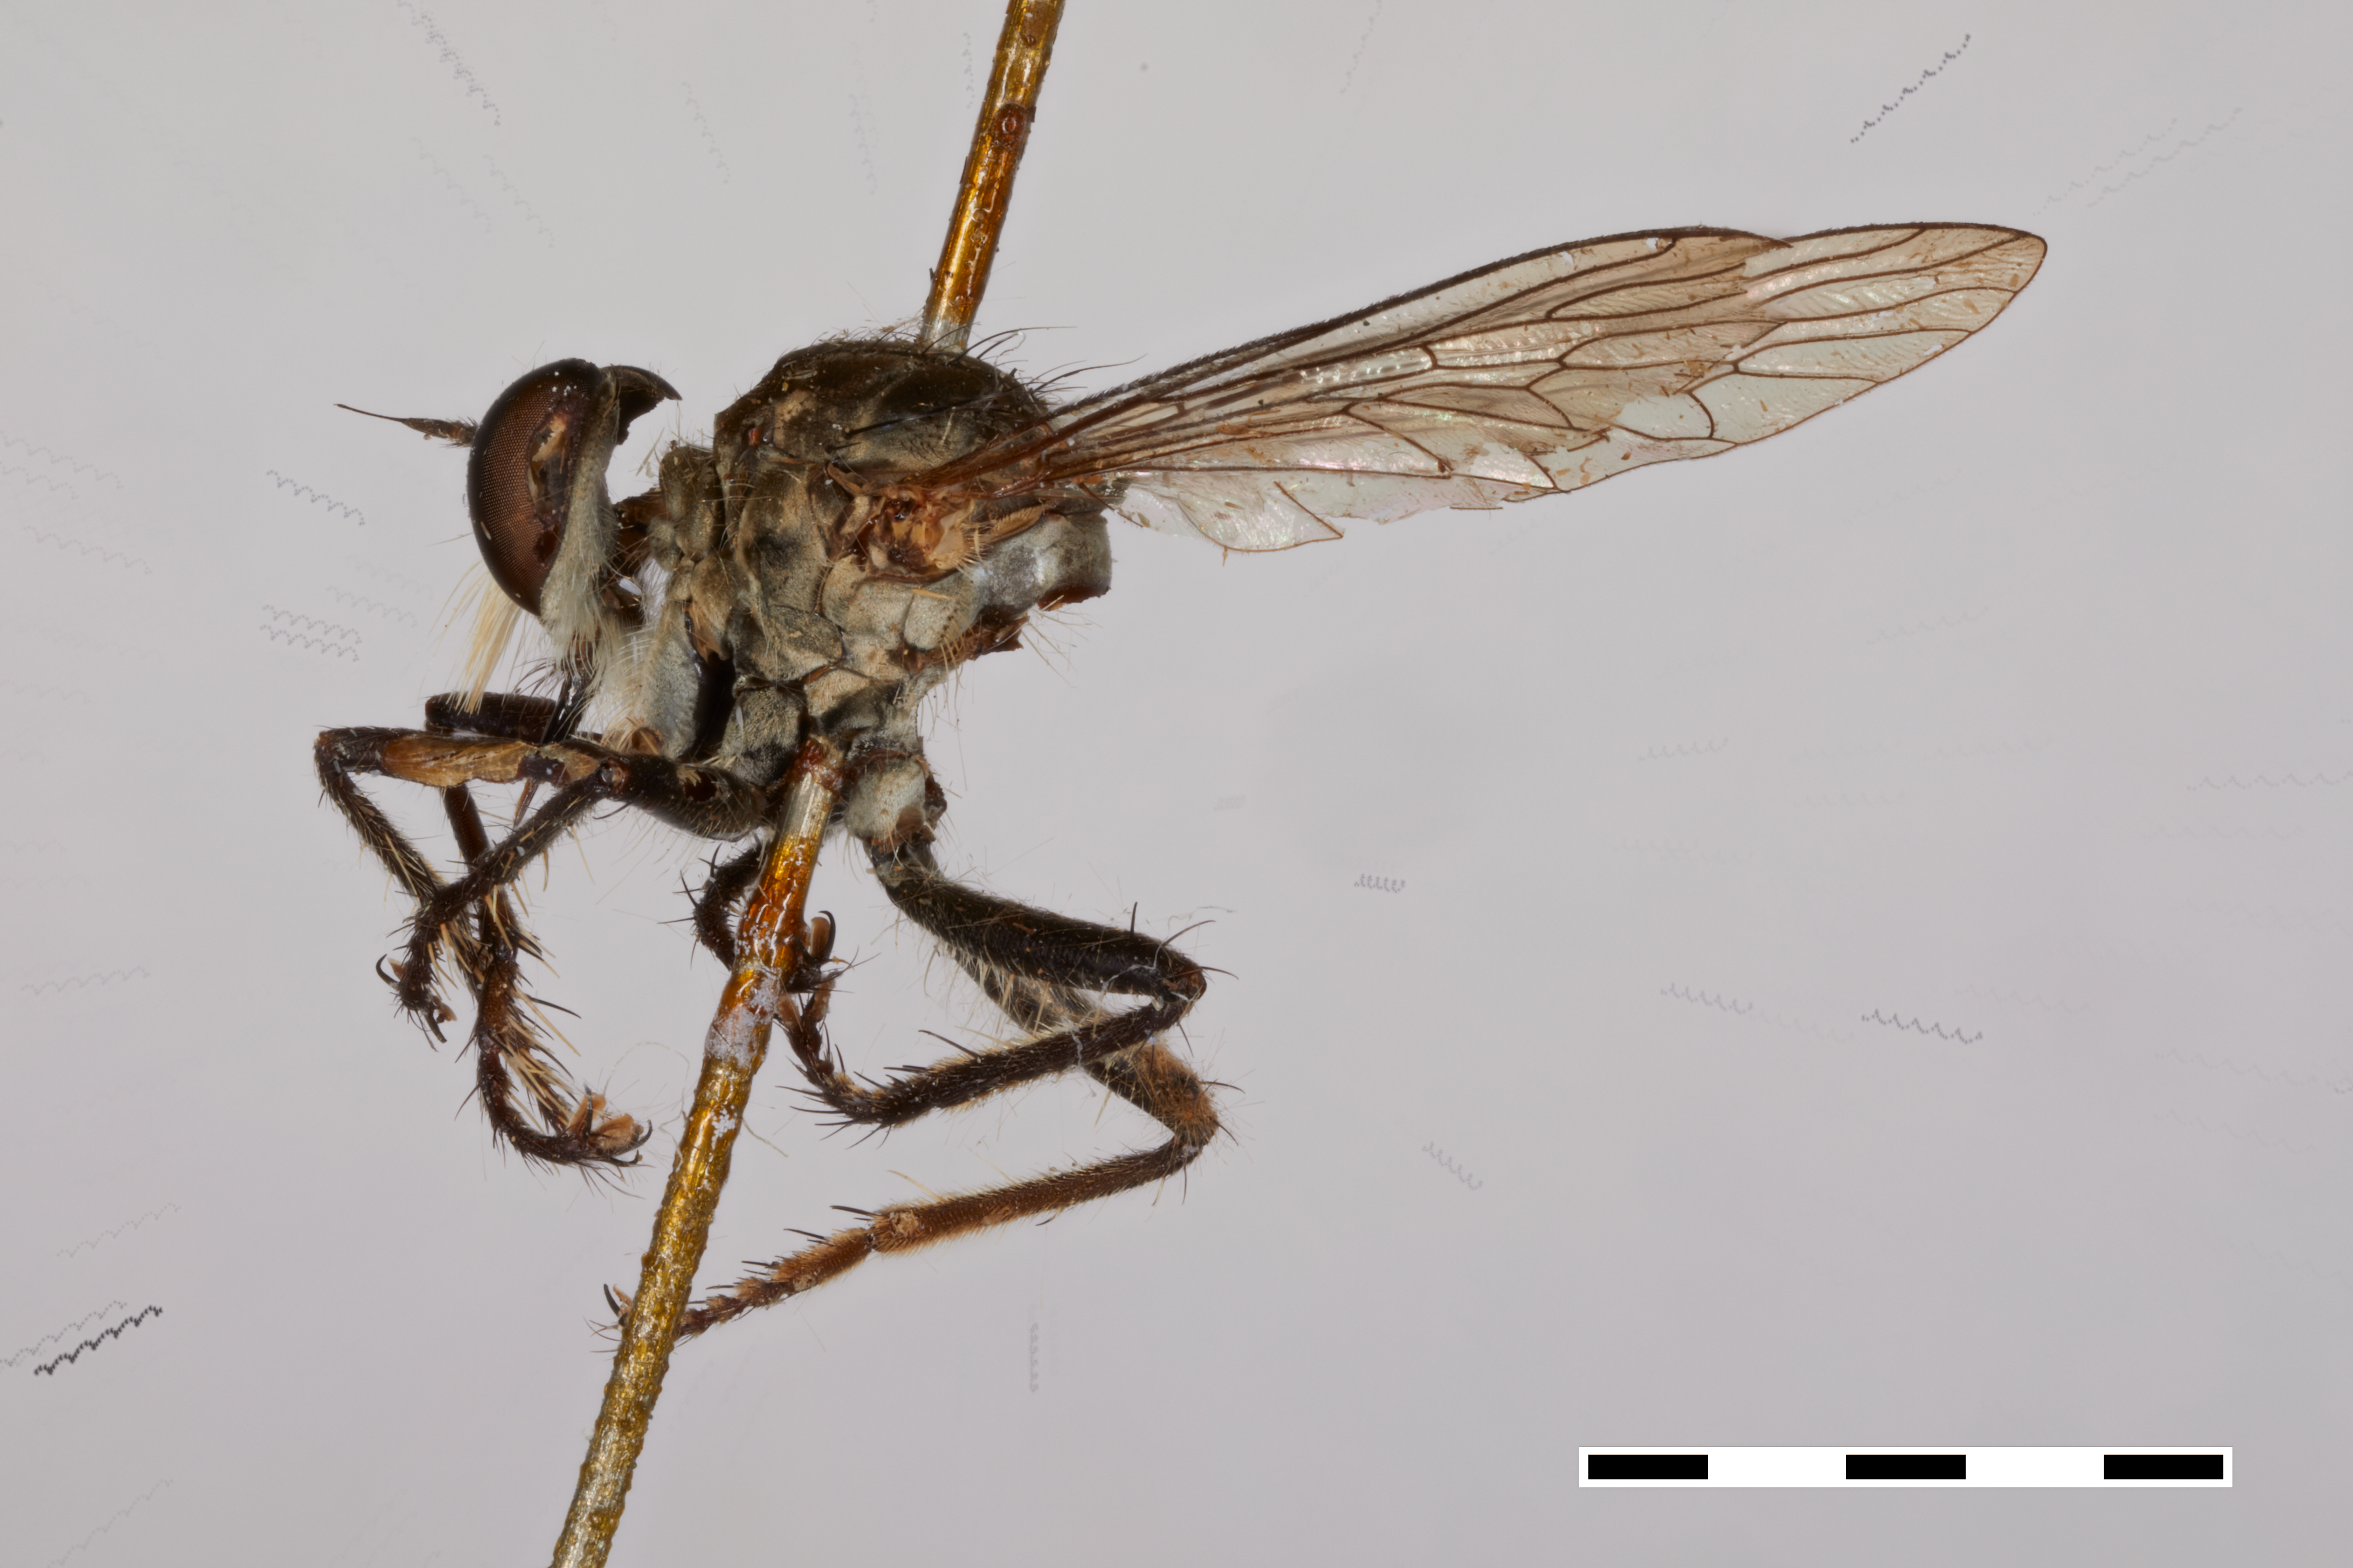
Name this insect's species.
Asilus ramsdeni
